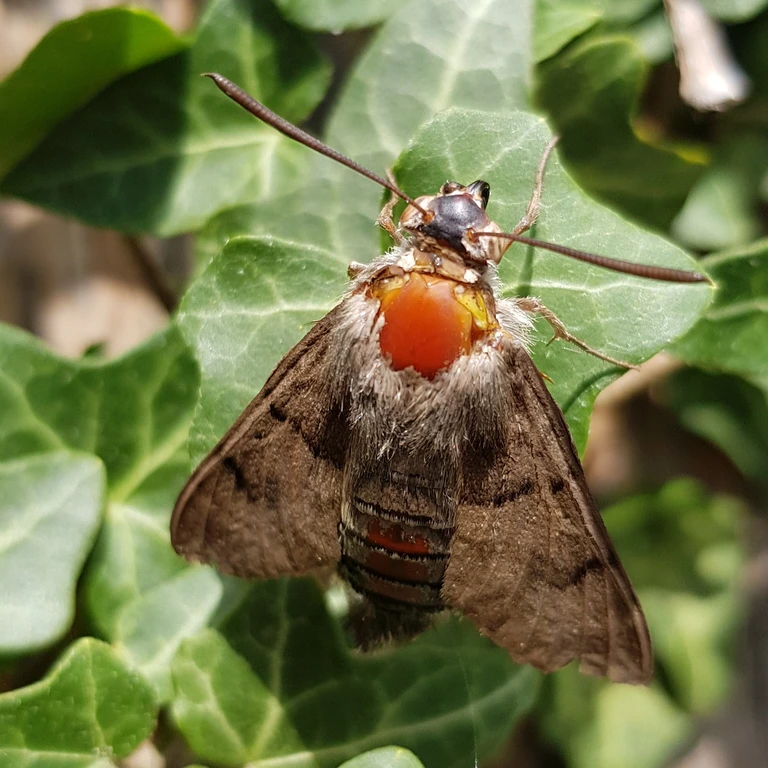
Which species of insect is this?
Macroglossum stellatarum
